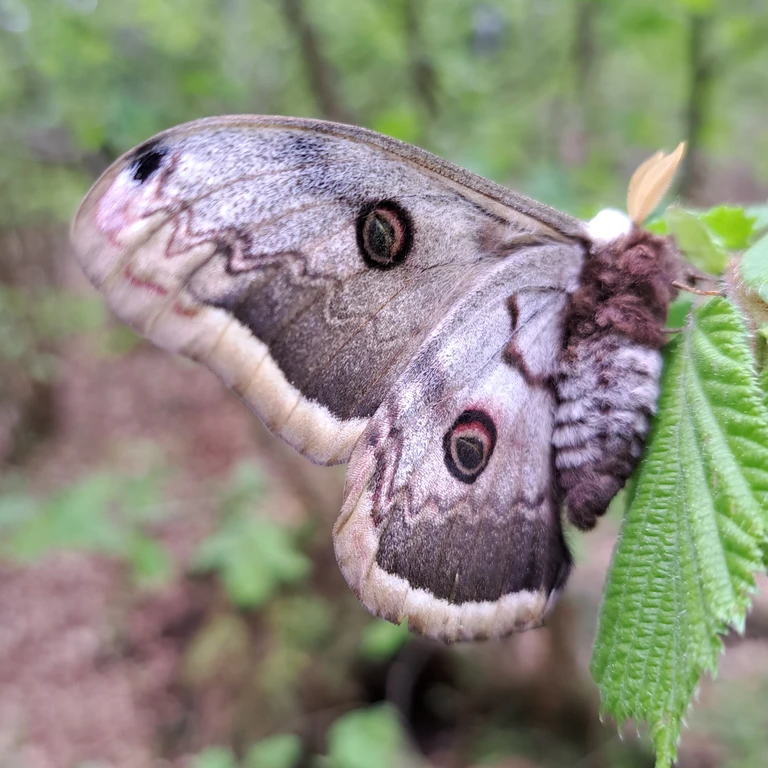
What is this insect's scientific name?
Saturnia pyri
